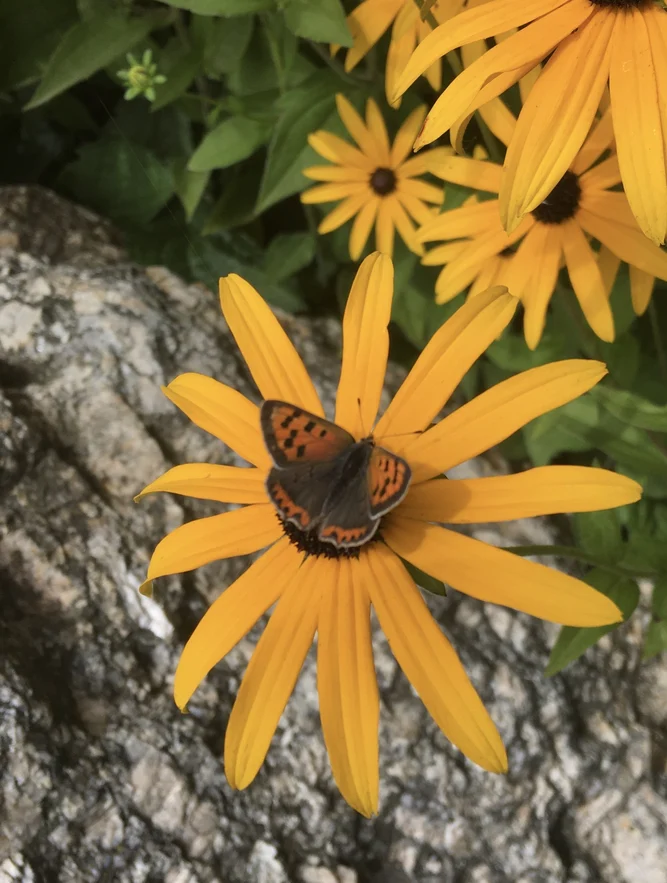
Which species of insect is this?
Lycaena phlaeas
